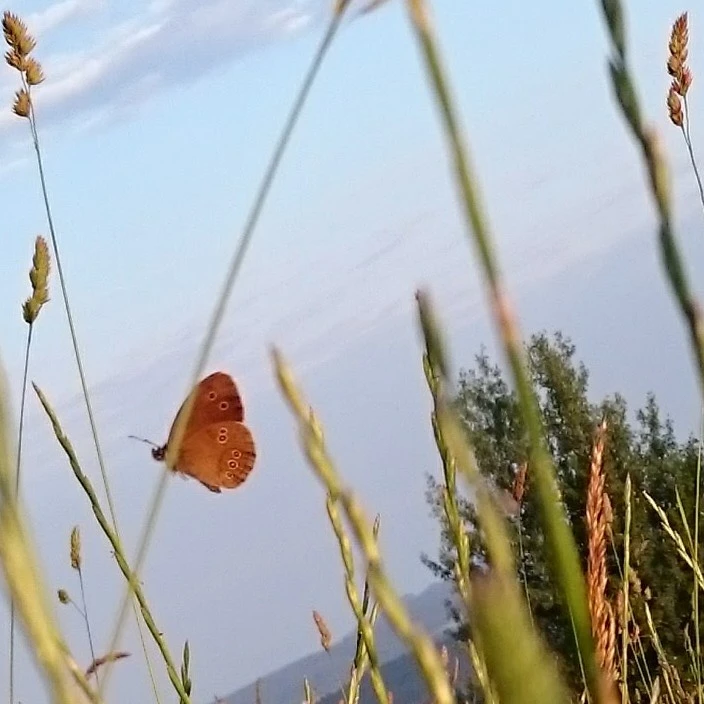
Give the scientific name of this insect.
Aphantopus hyperantus
